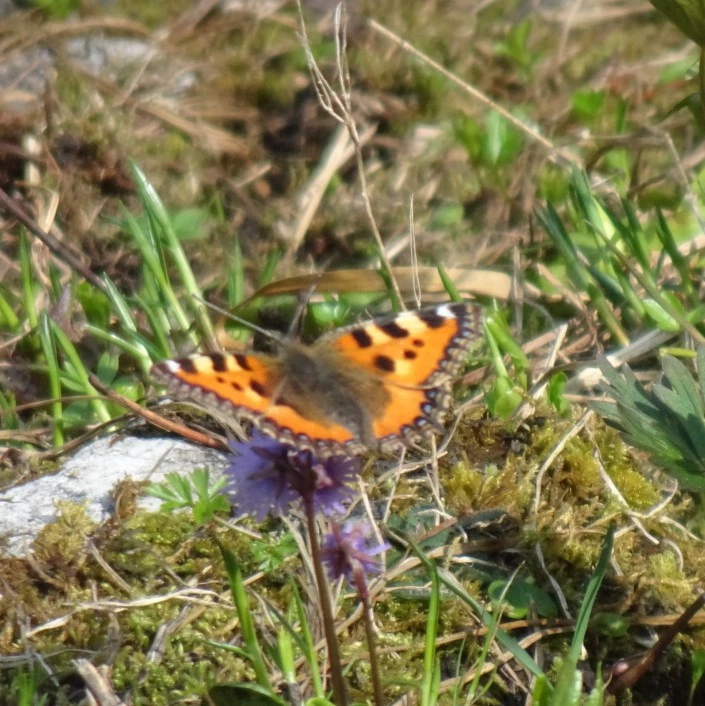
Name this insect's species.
Aglais urticae
